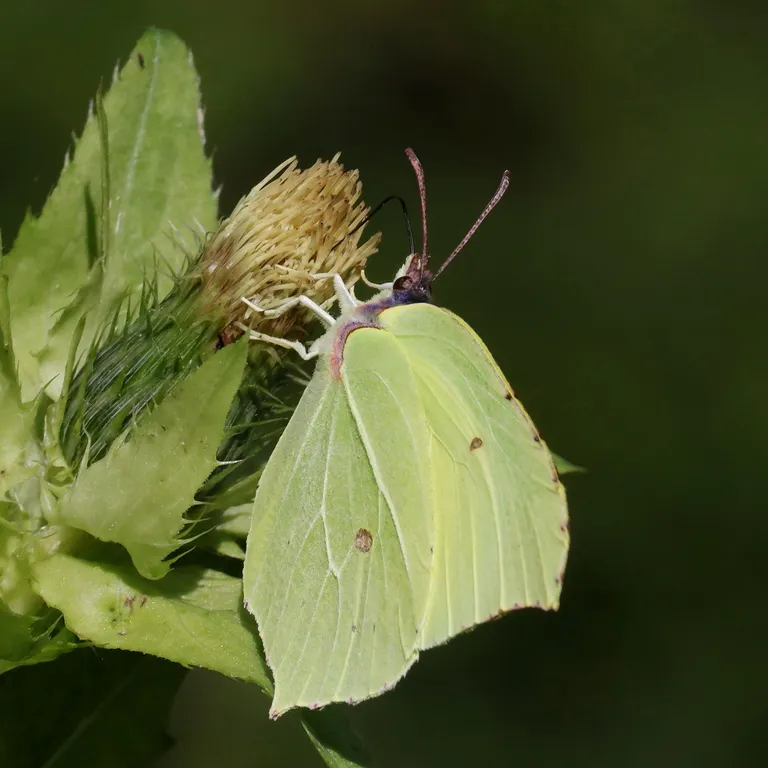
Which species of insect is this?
Gonepteryx rhamni
